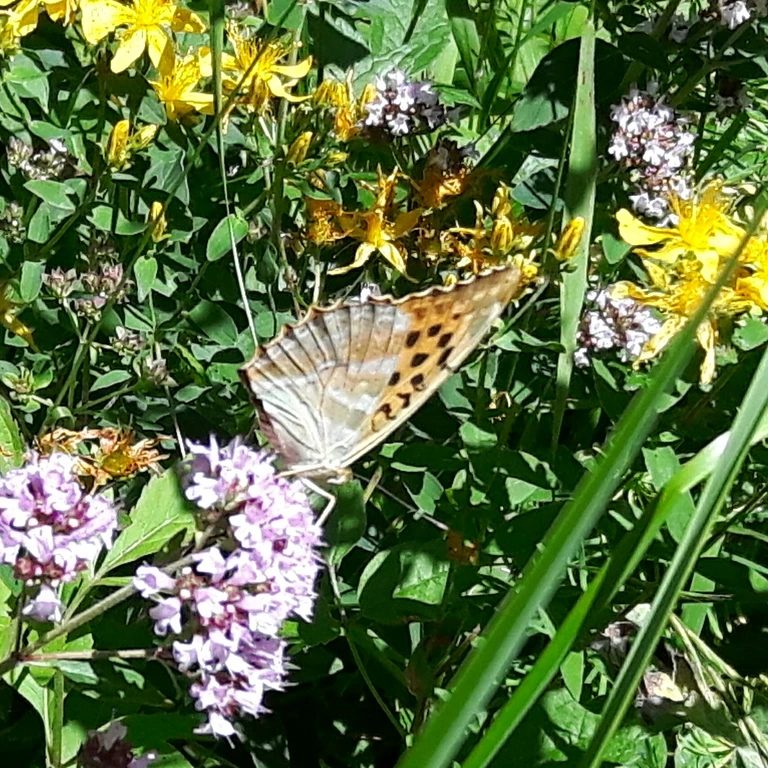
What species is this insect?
Argynnis paphia
